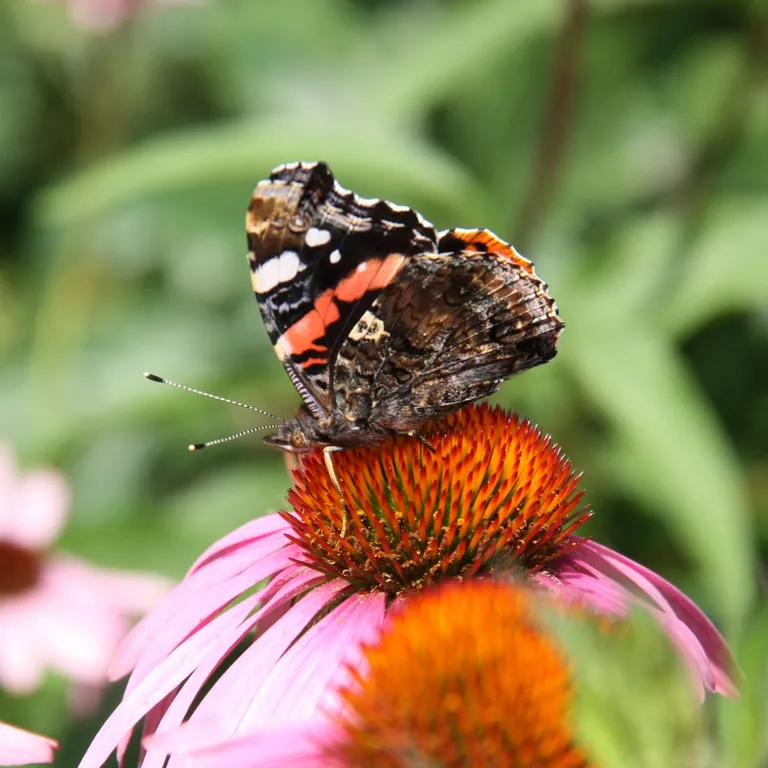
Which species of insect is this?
Vanessa atalanta
